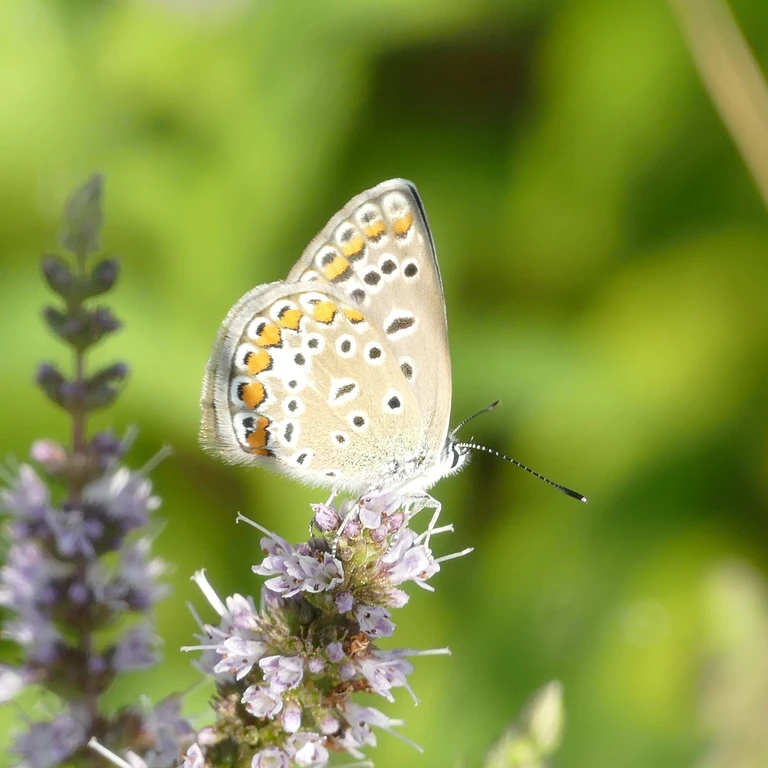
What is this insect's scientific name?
Polyommatus icarus
